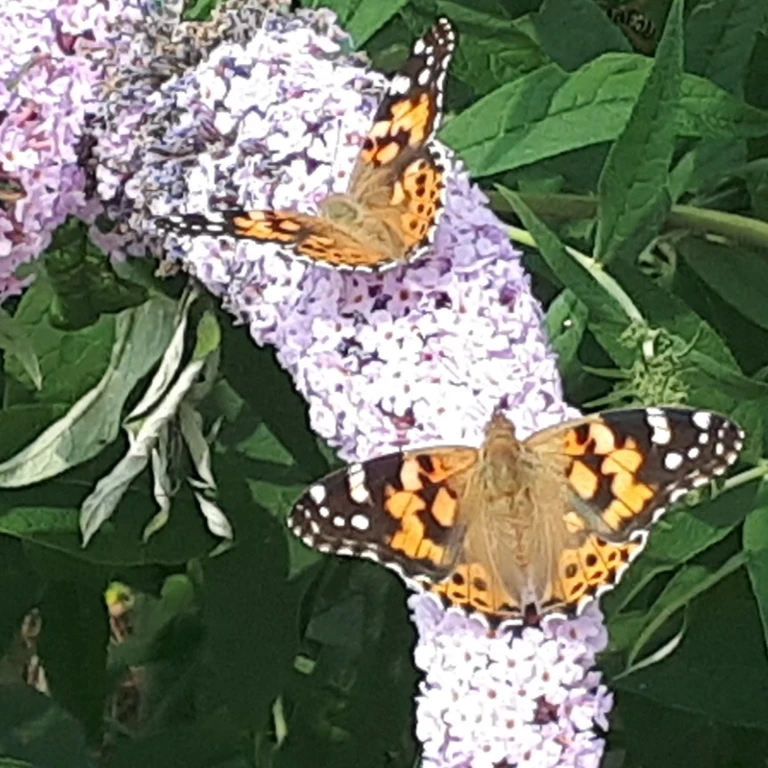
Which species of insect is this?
Vanessa cardui
